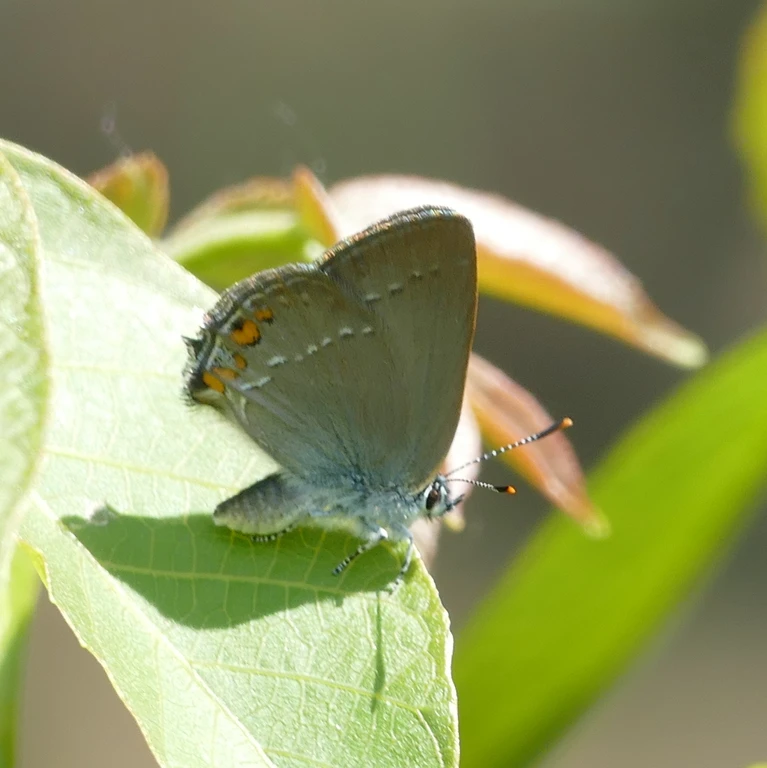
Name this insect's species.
Satyrium acaciae (also Strymon acaciae)
